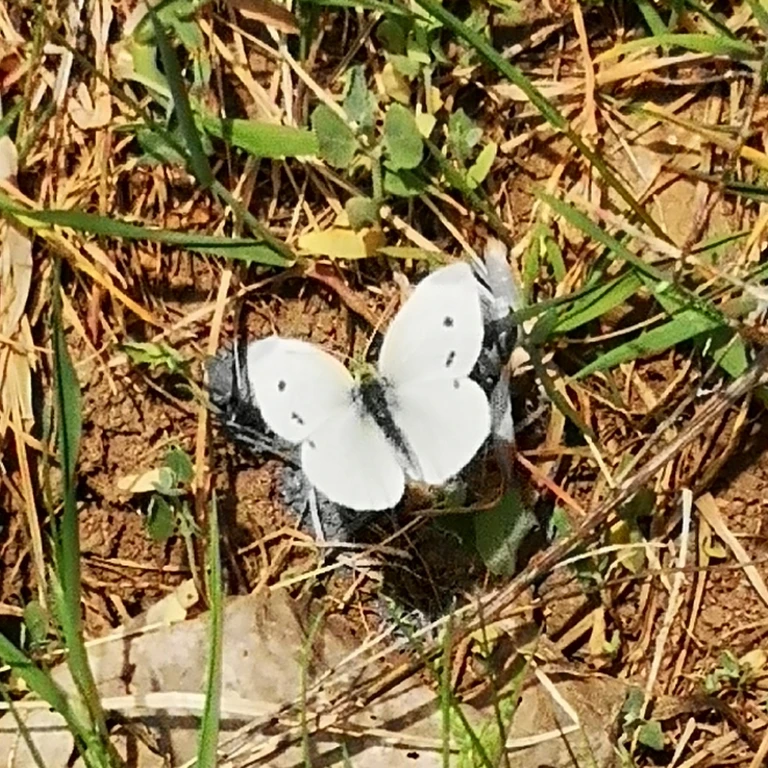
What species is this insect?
Pieris rapae
